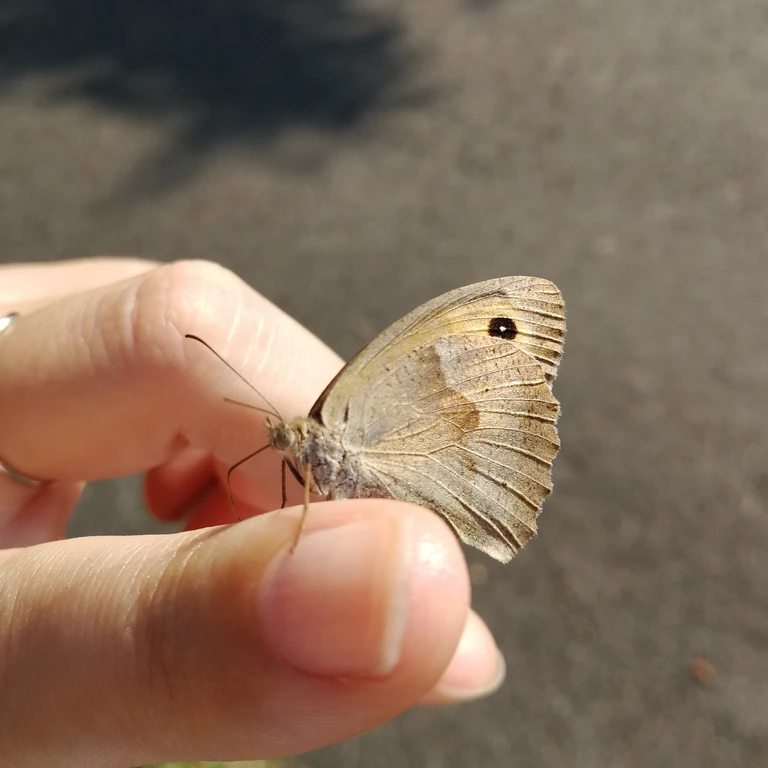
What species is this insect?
Maniola jurtina
